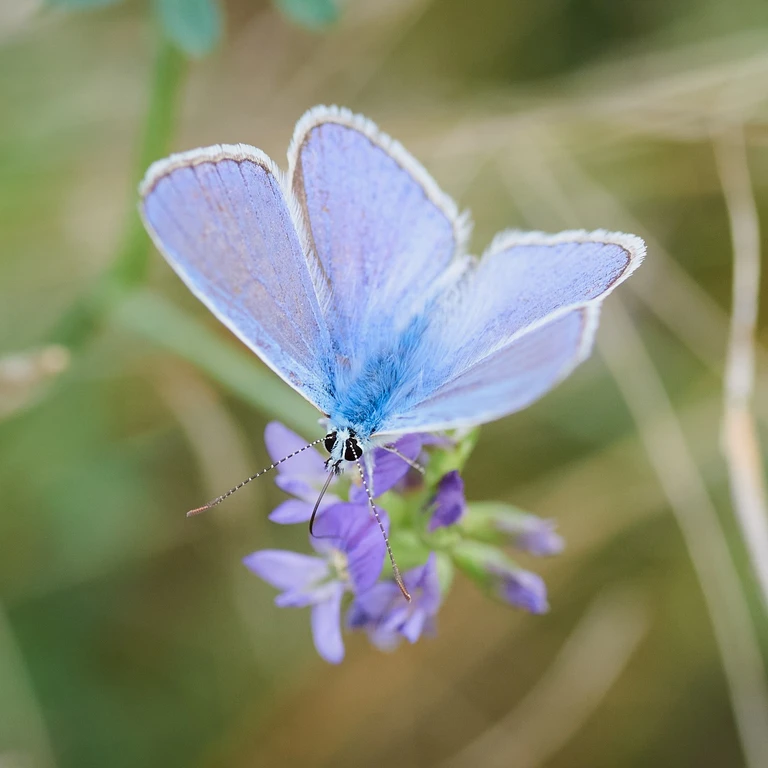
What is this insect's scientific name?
Polyommatus icarus
